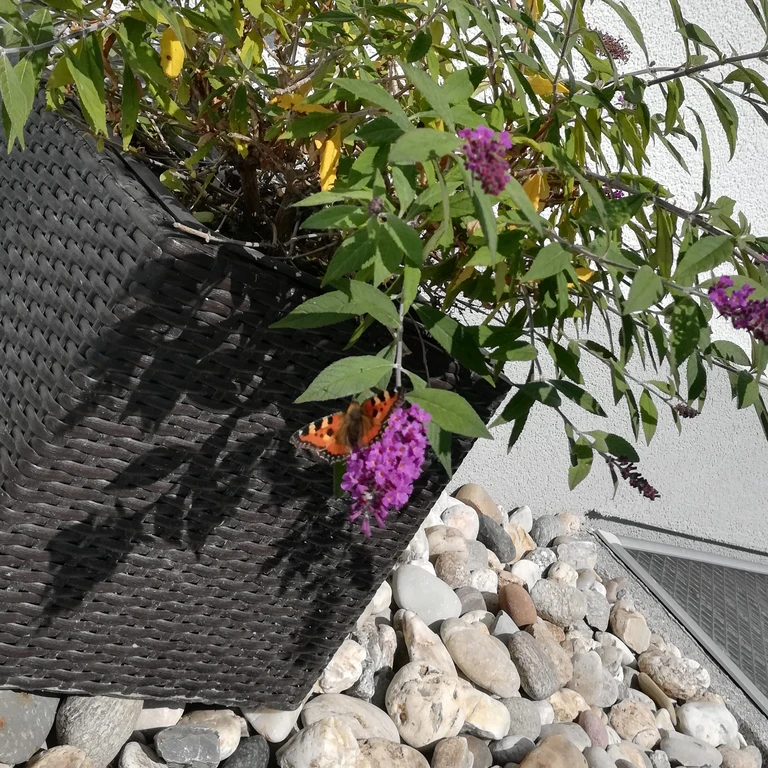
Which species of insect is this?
Aglais urticae
